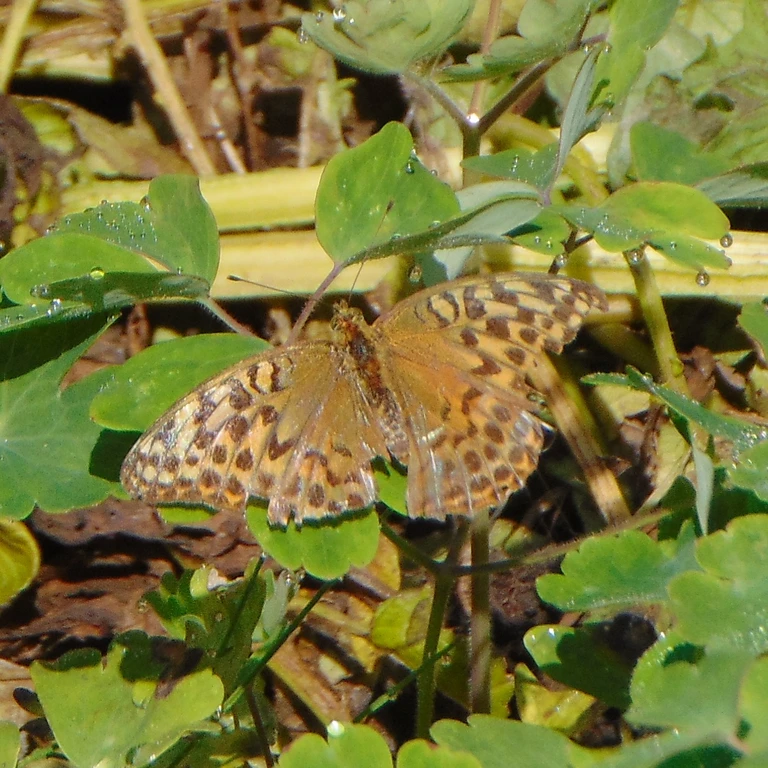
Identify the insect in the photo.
Argynnis paphia
